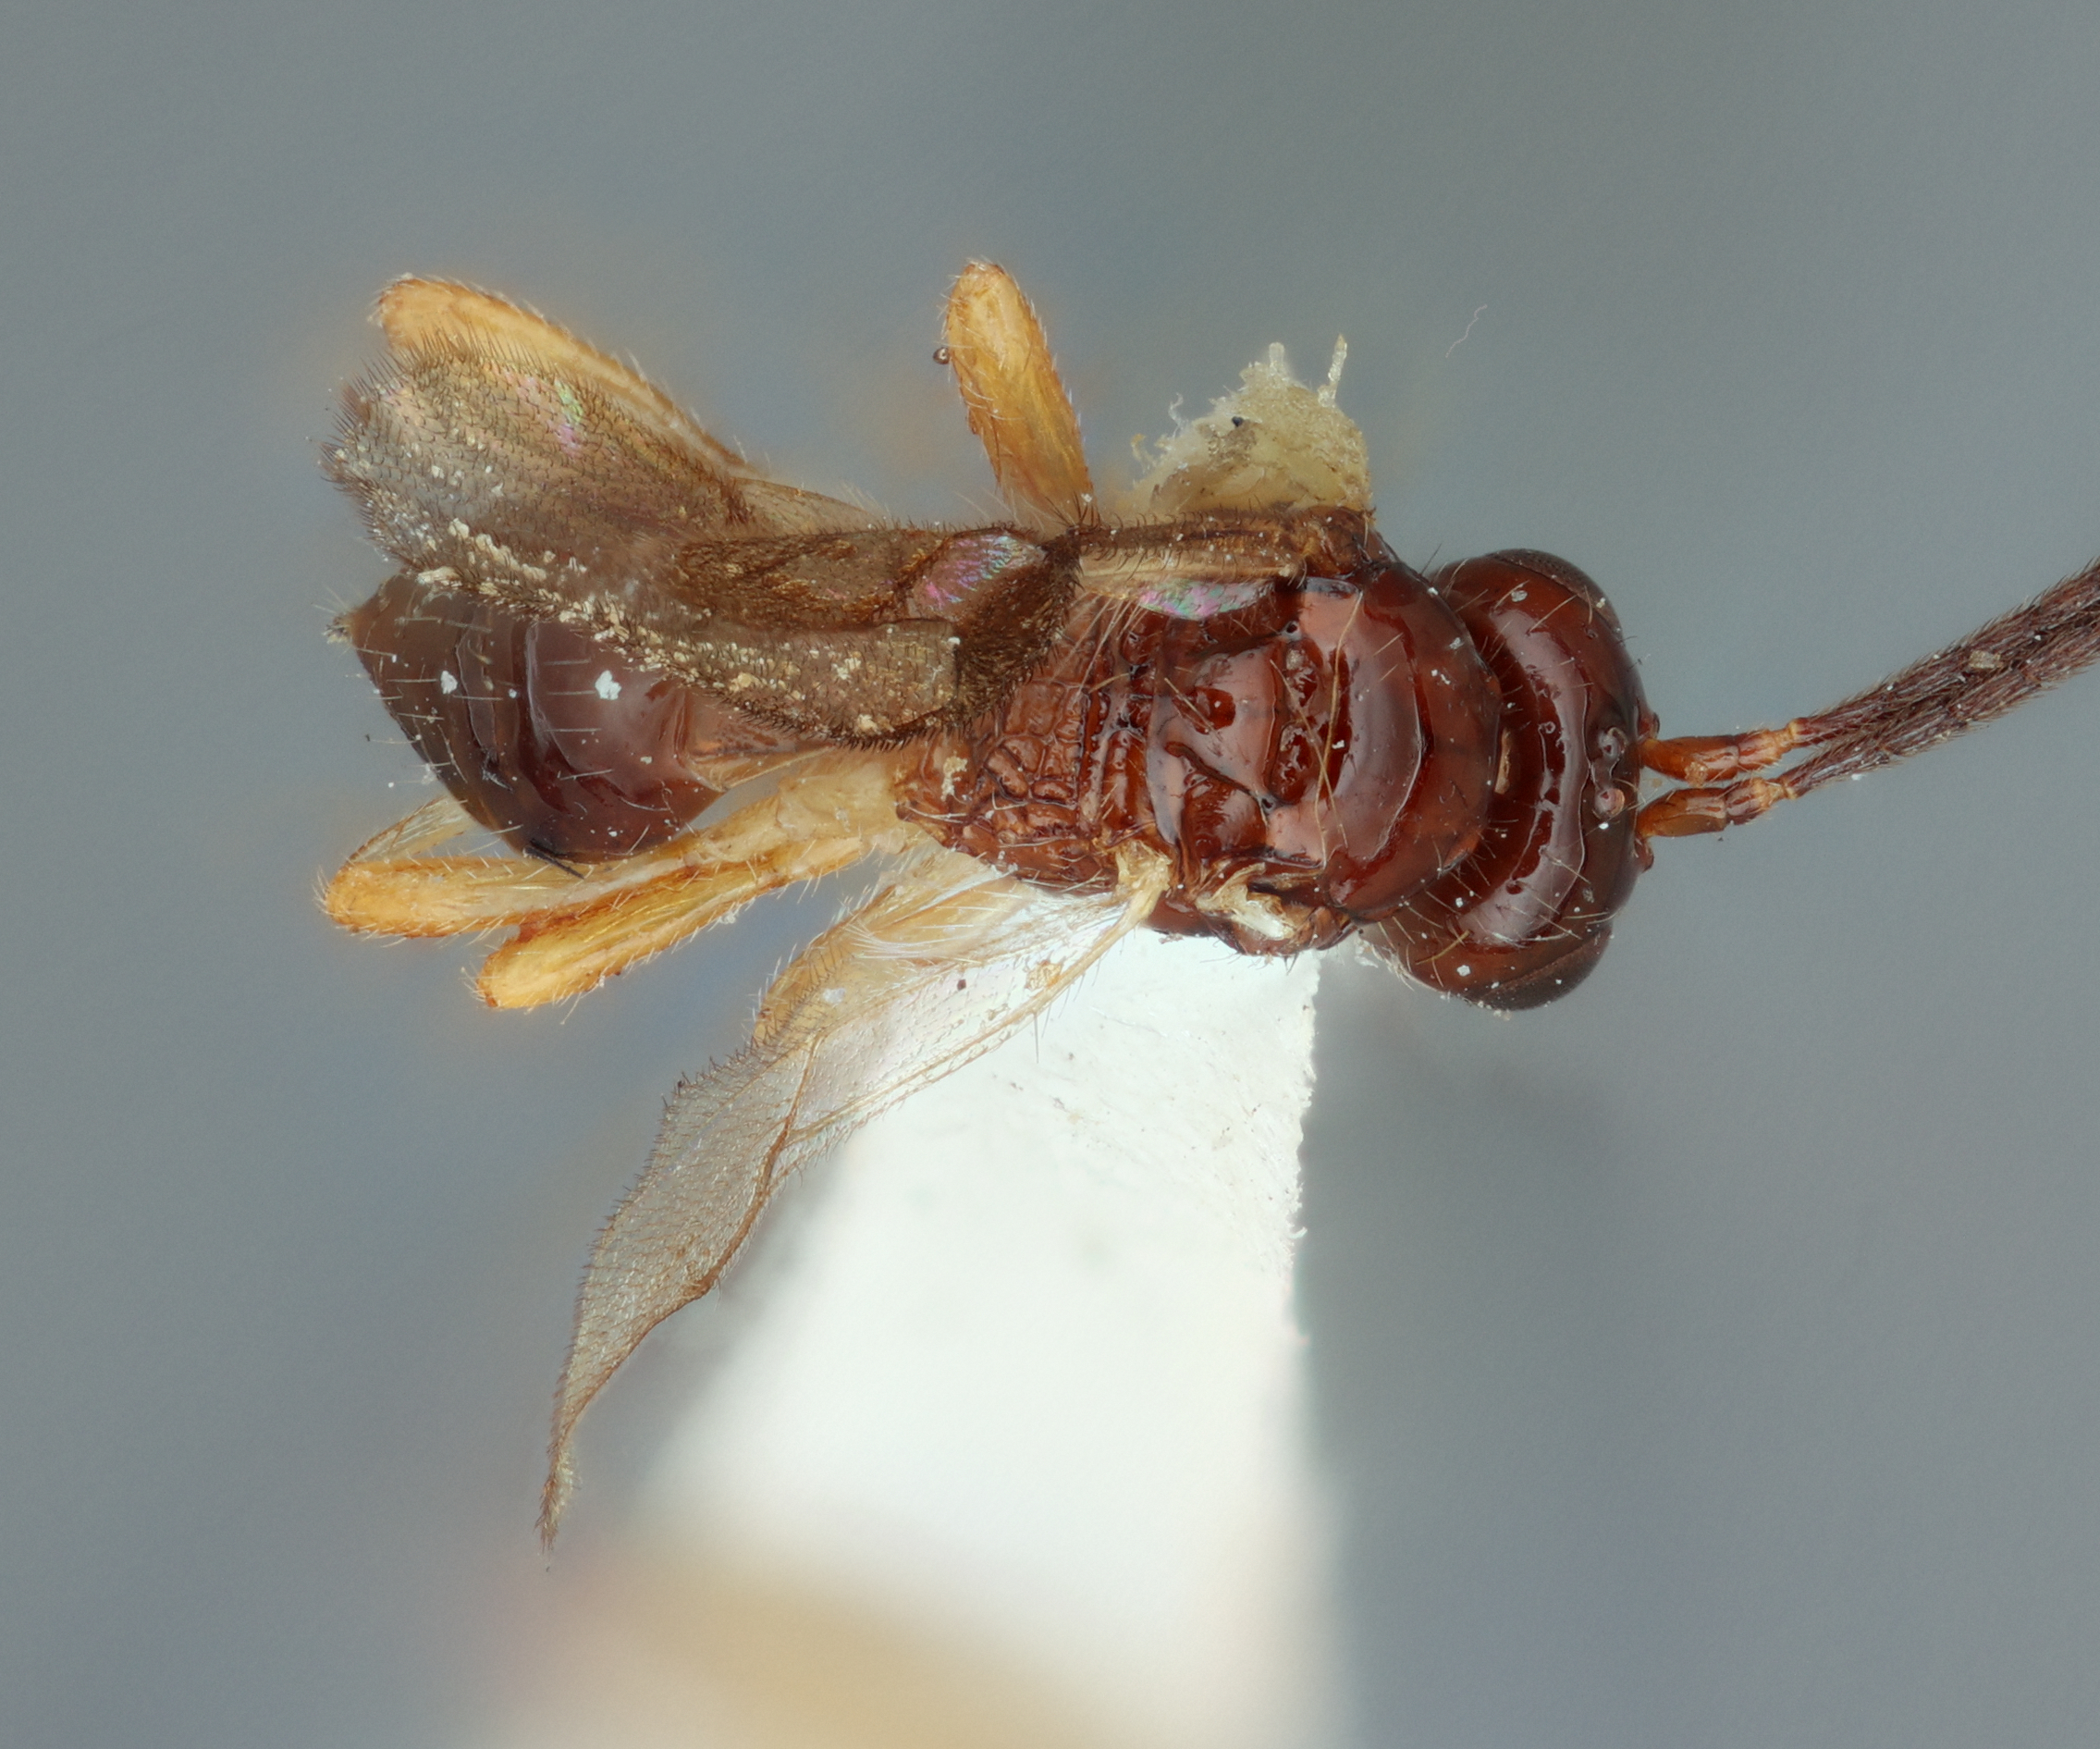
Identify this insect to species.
Opius carinifer
